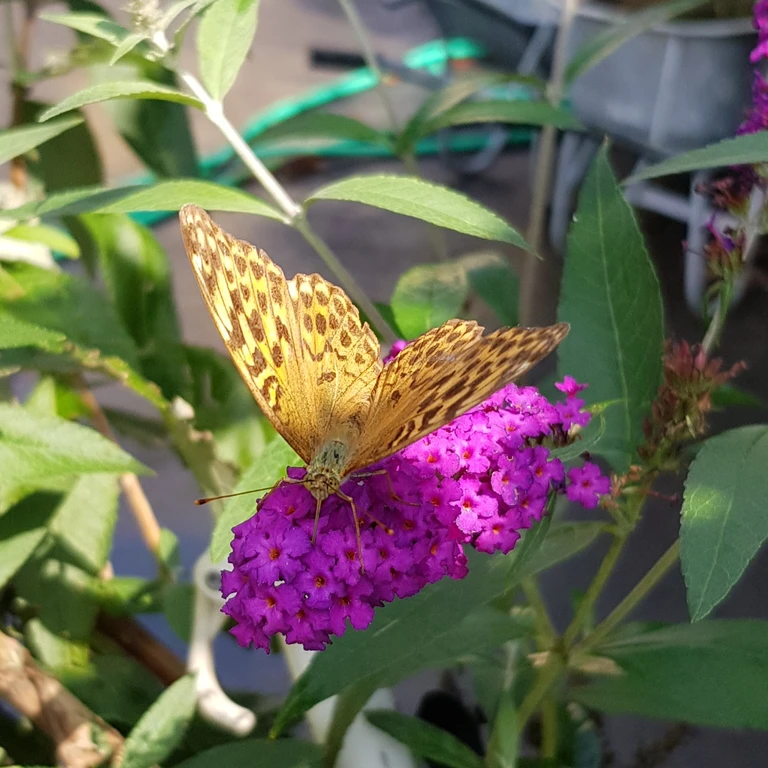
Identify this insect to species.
Argynnis paphia
